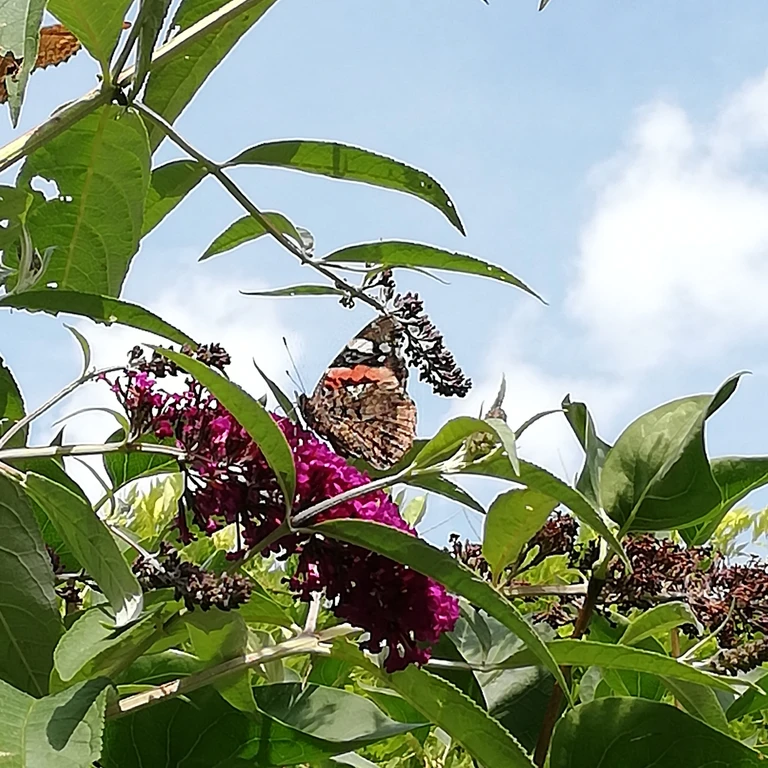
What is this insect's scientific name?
Vanessa atalanta
